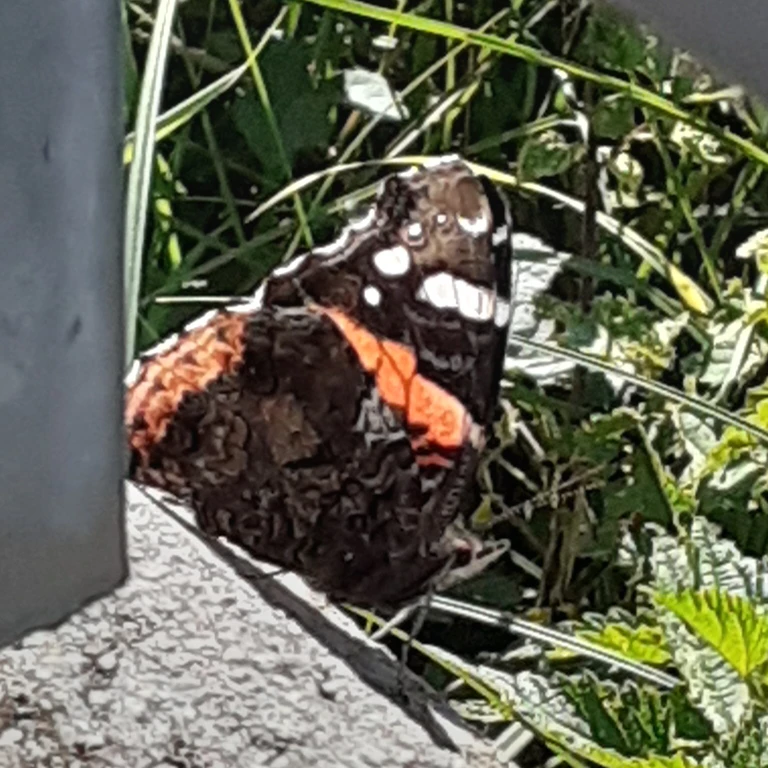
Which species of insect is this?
Vanessa atalanta
